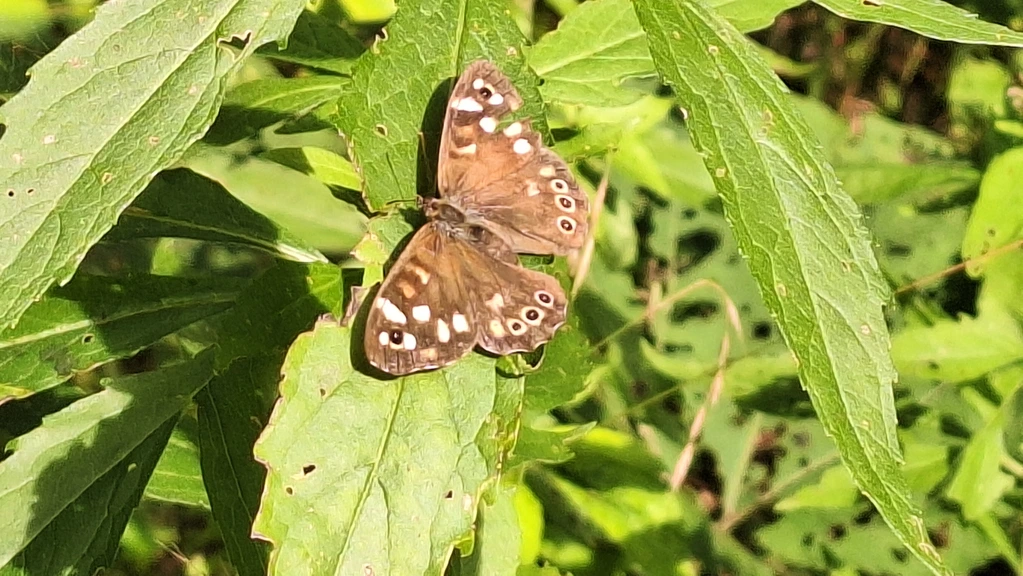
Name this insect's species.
Pararge aegeria
